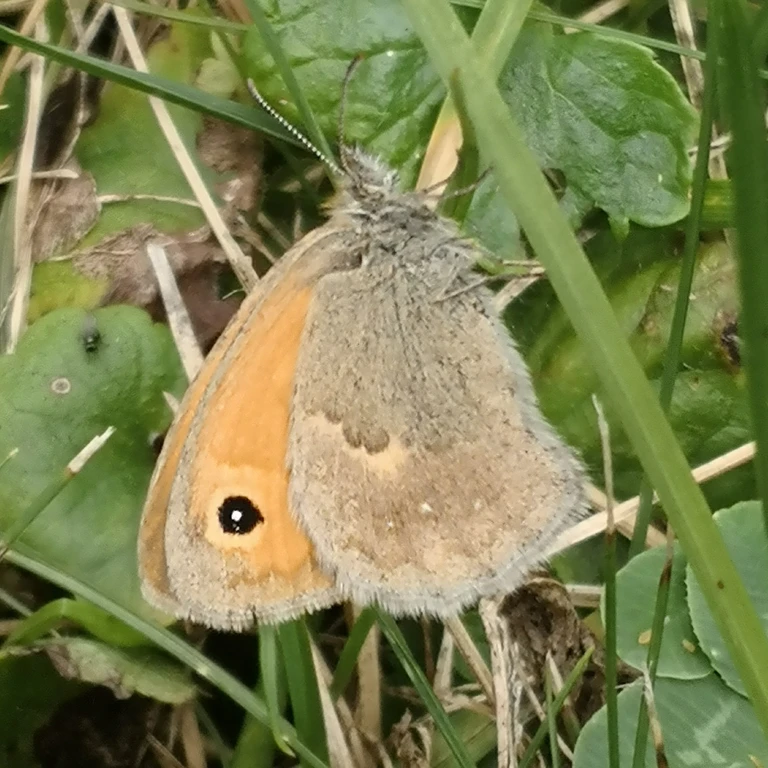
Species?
Coenonympha pamphilus
